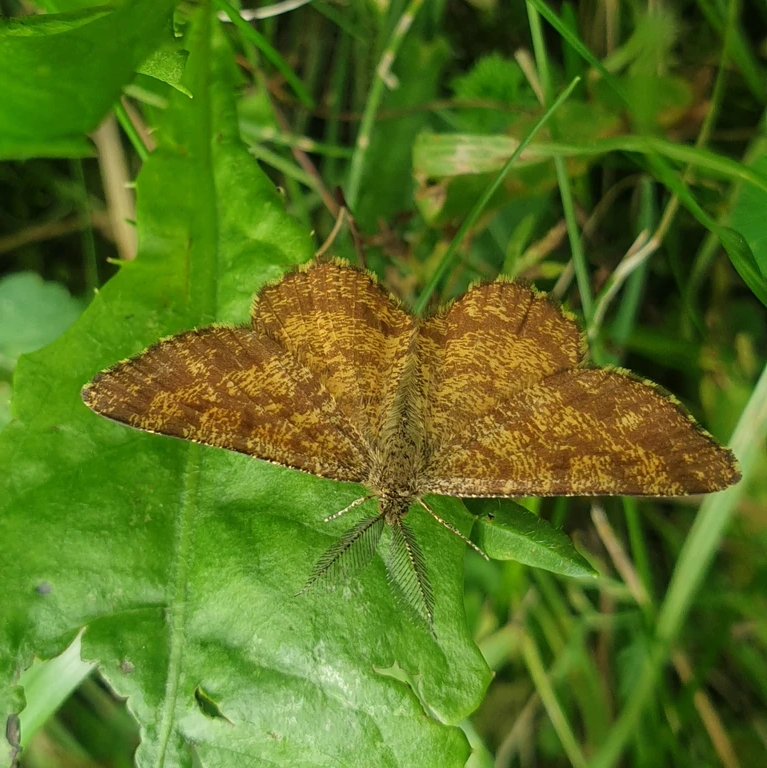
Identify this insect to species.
Ematurga atomaria
